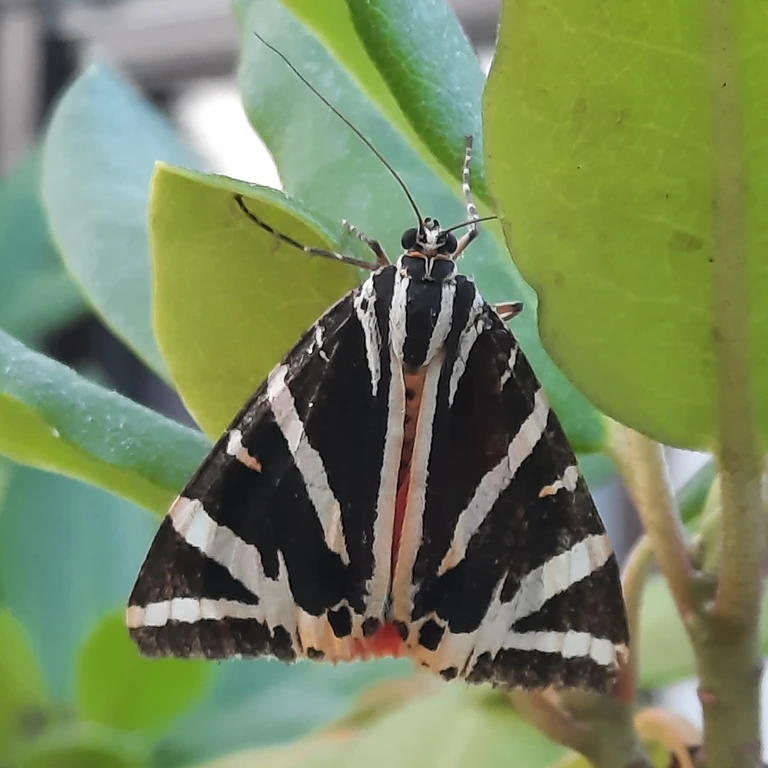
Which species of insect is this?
Euplagia quadripunctaria
